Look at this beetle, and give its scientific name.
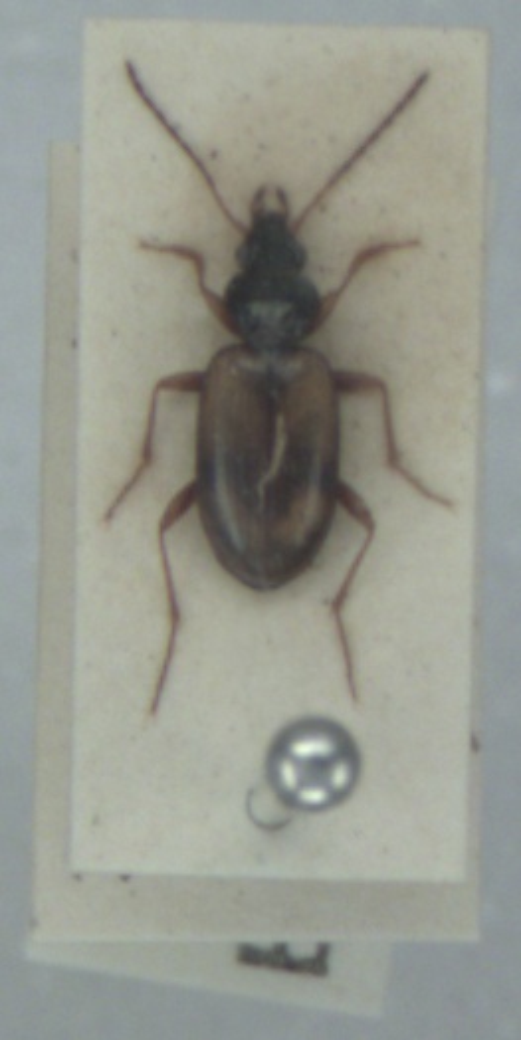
Bembidion bualei
